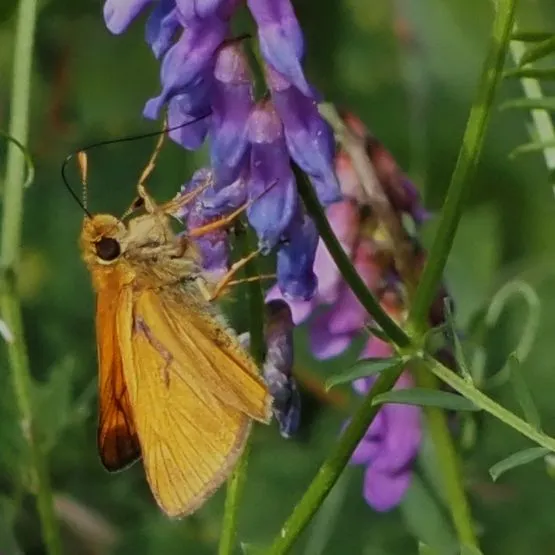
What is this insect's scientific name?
Ochlodes sylvanus (also Ochlodes venata)
